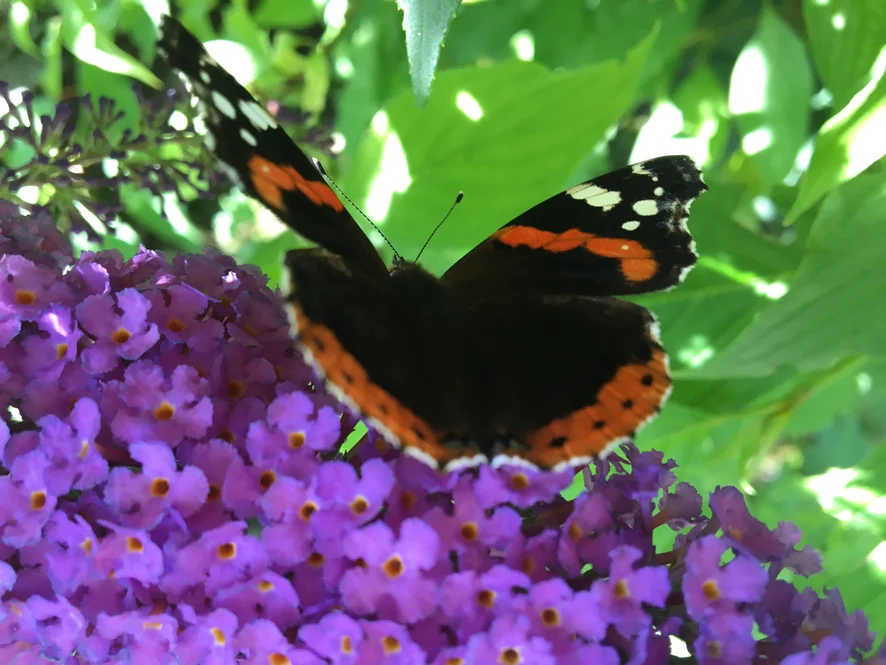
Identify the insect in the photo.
Vanessa atalanta
